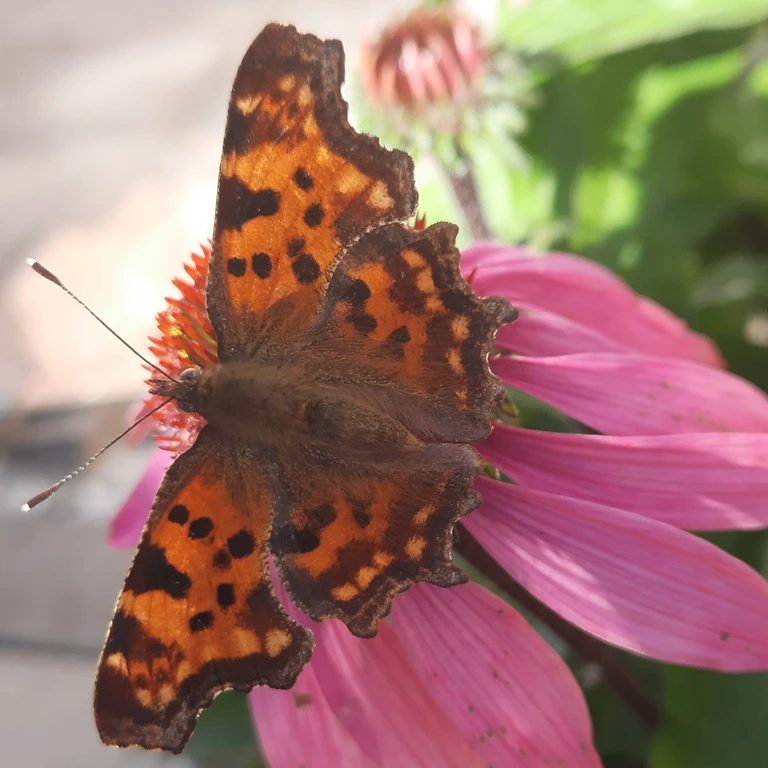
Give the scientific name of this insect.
Polygonia c-album
